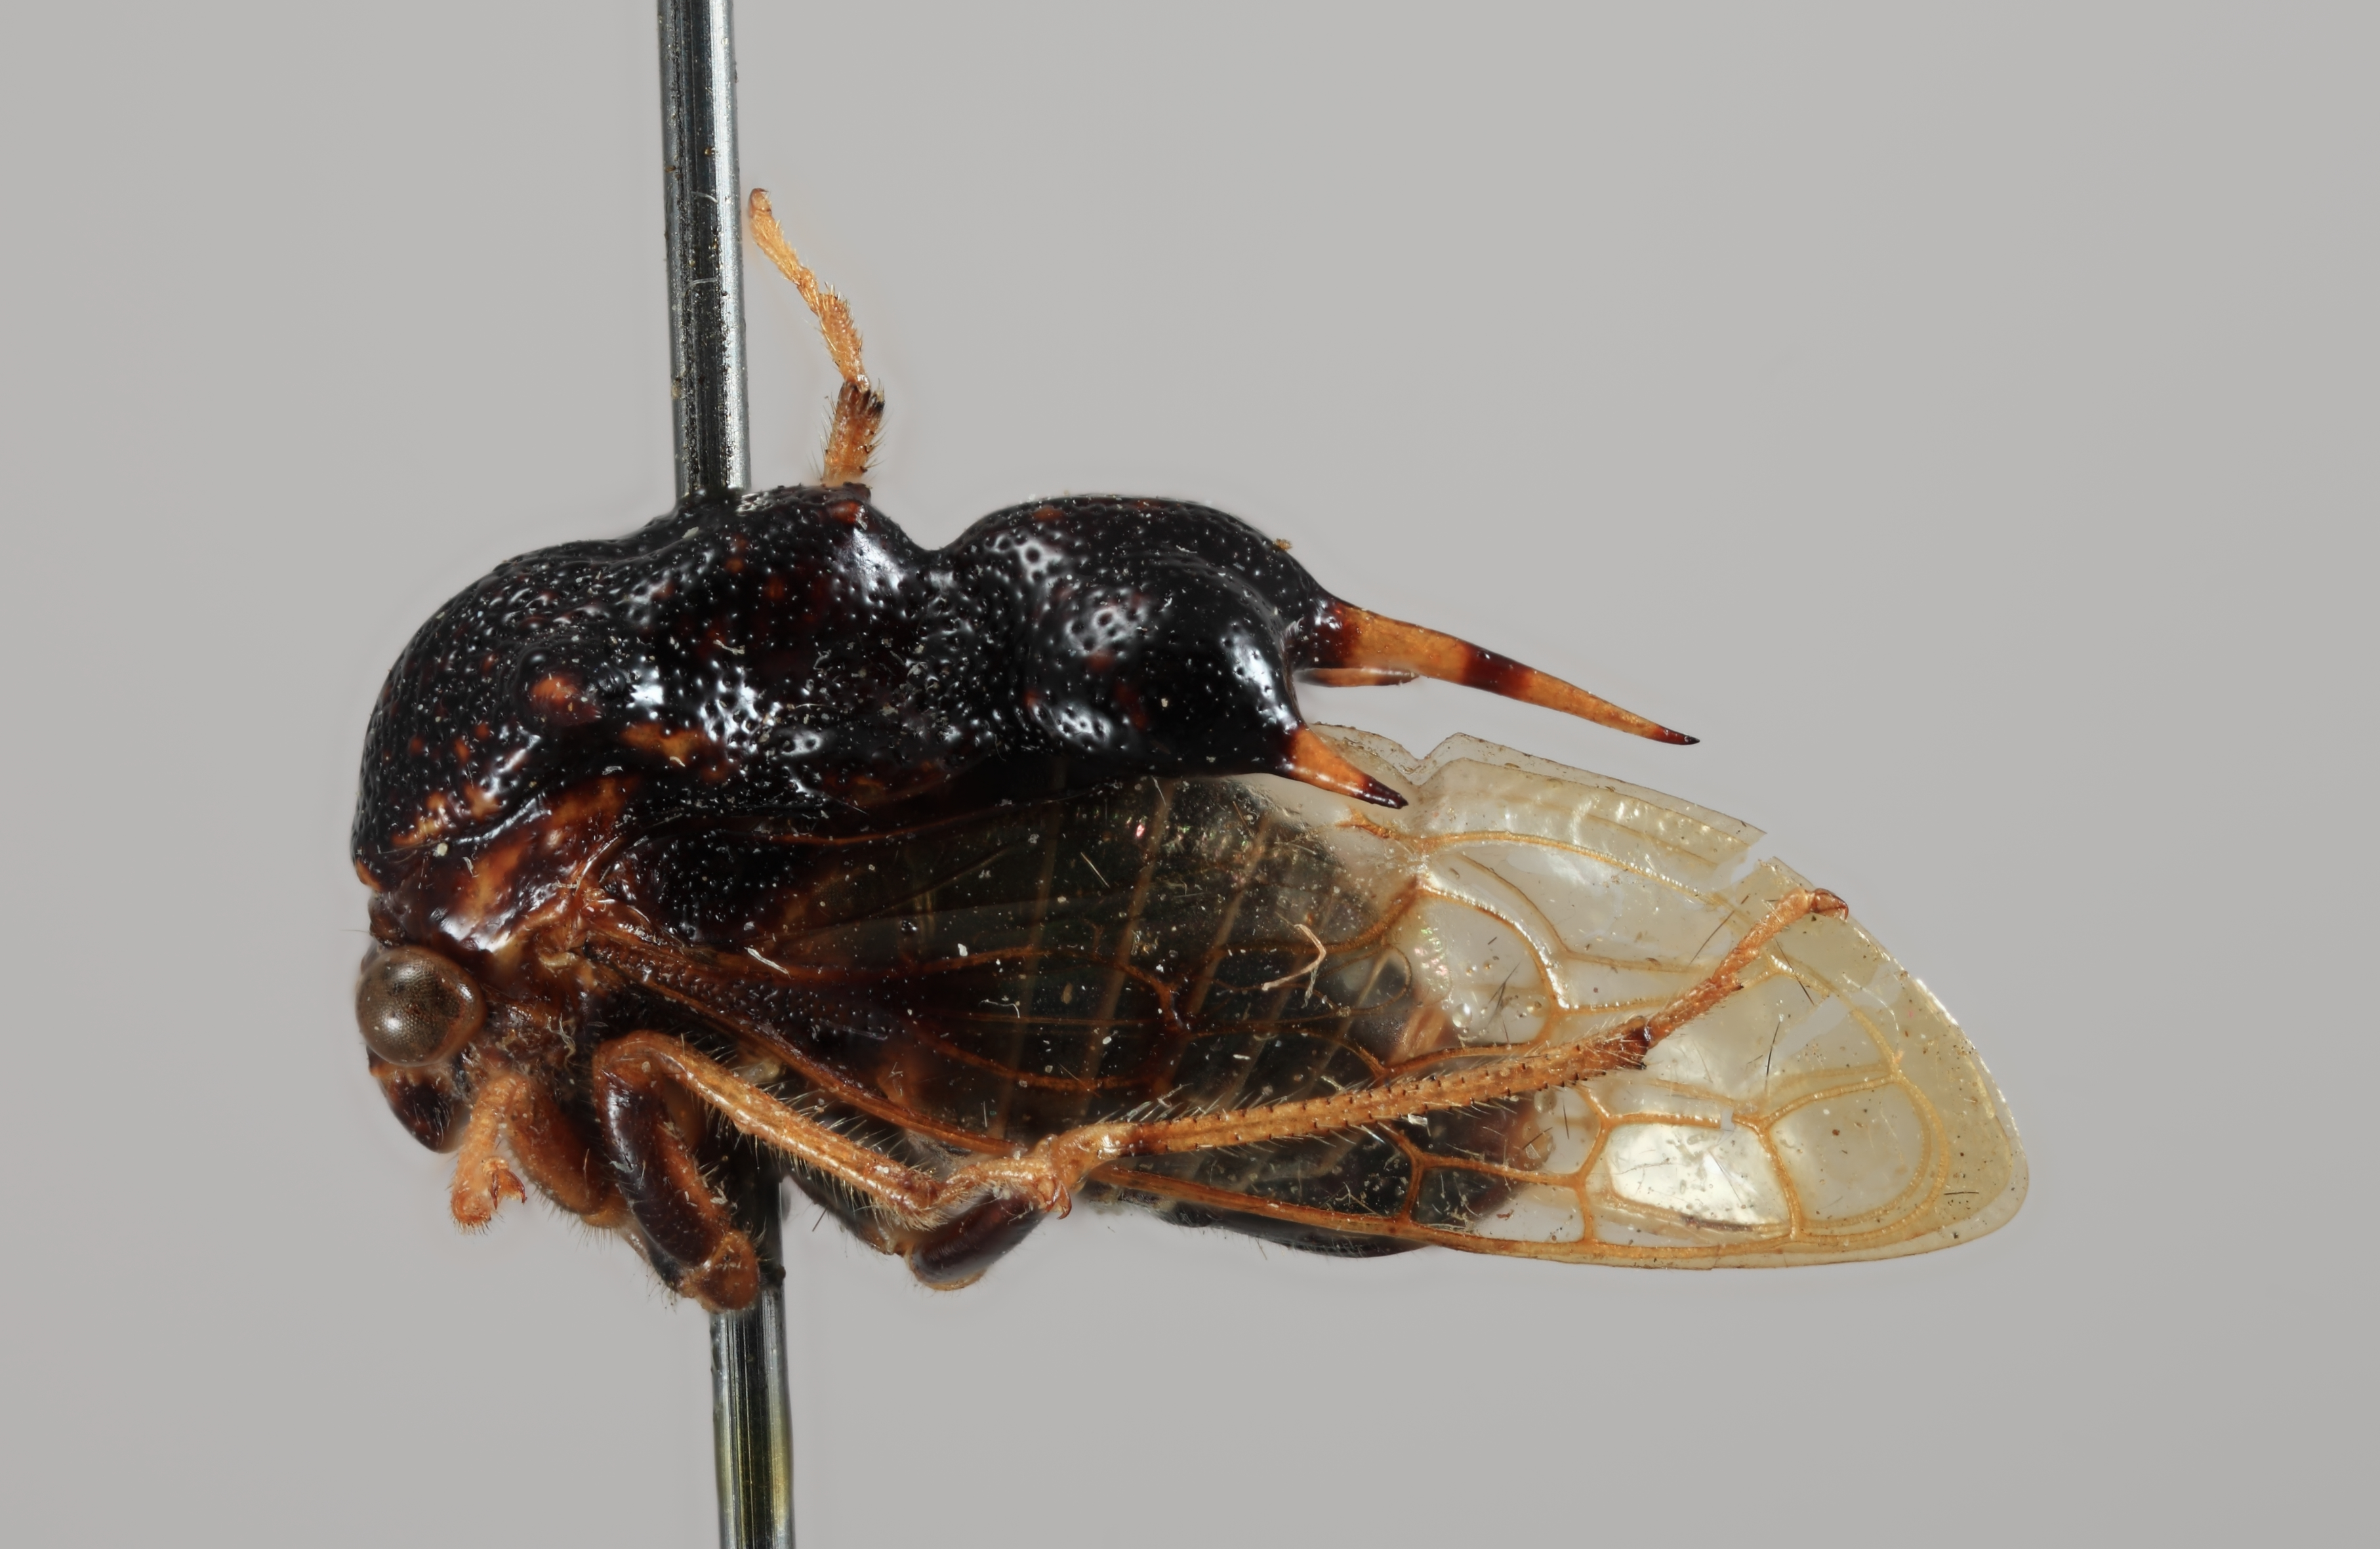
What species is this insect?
Poppea vestigia
